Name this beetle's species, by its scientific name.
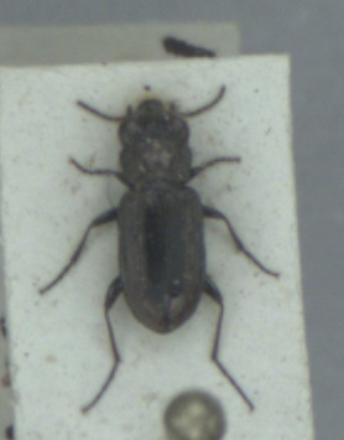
Notiophilus biguttatus
